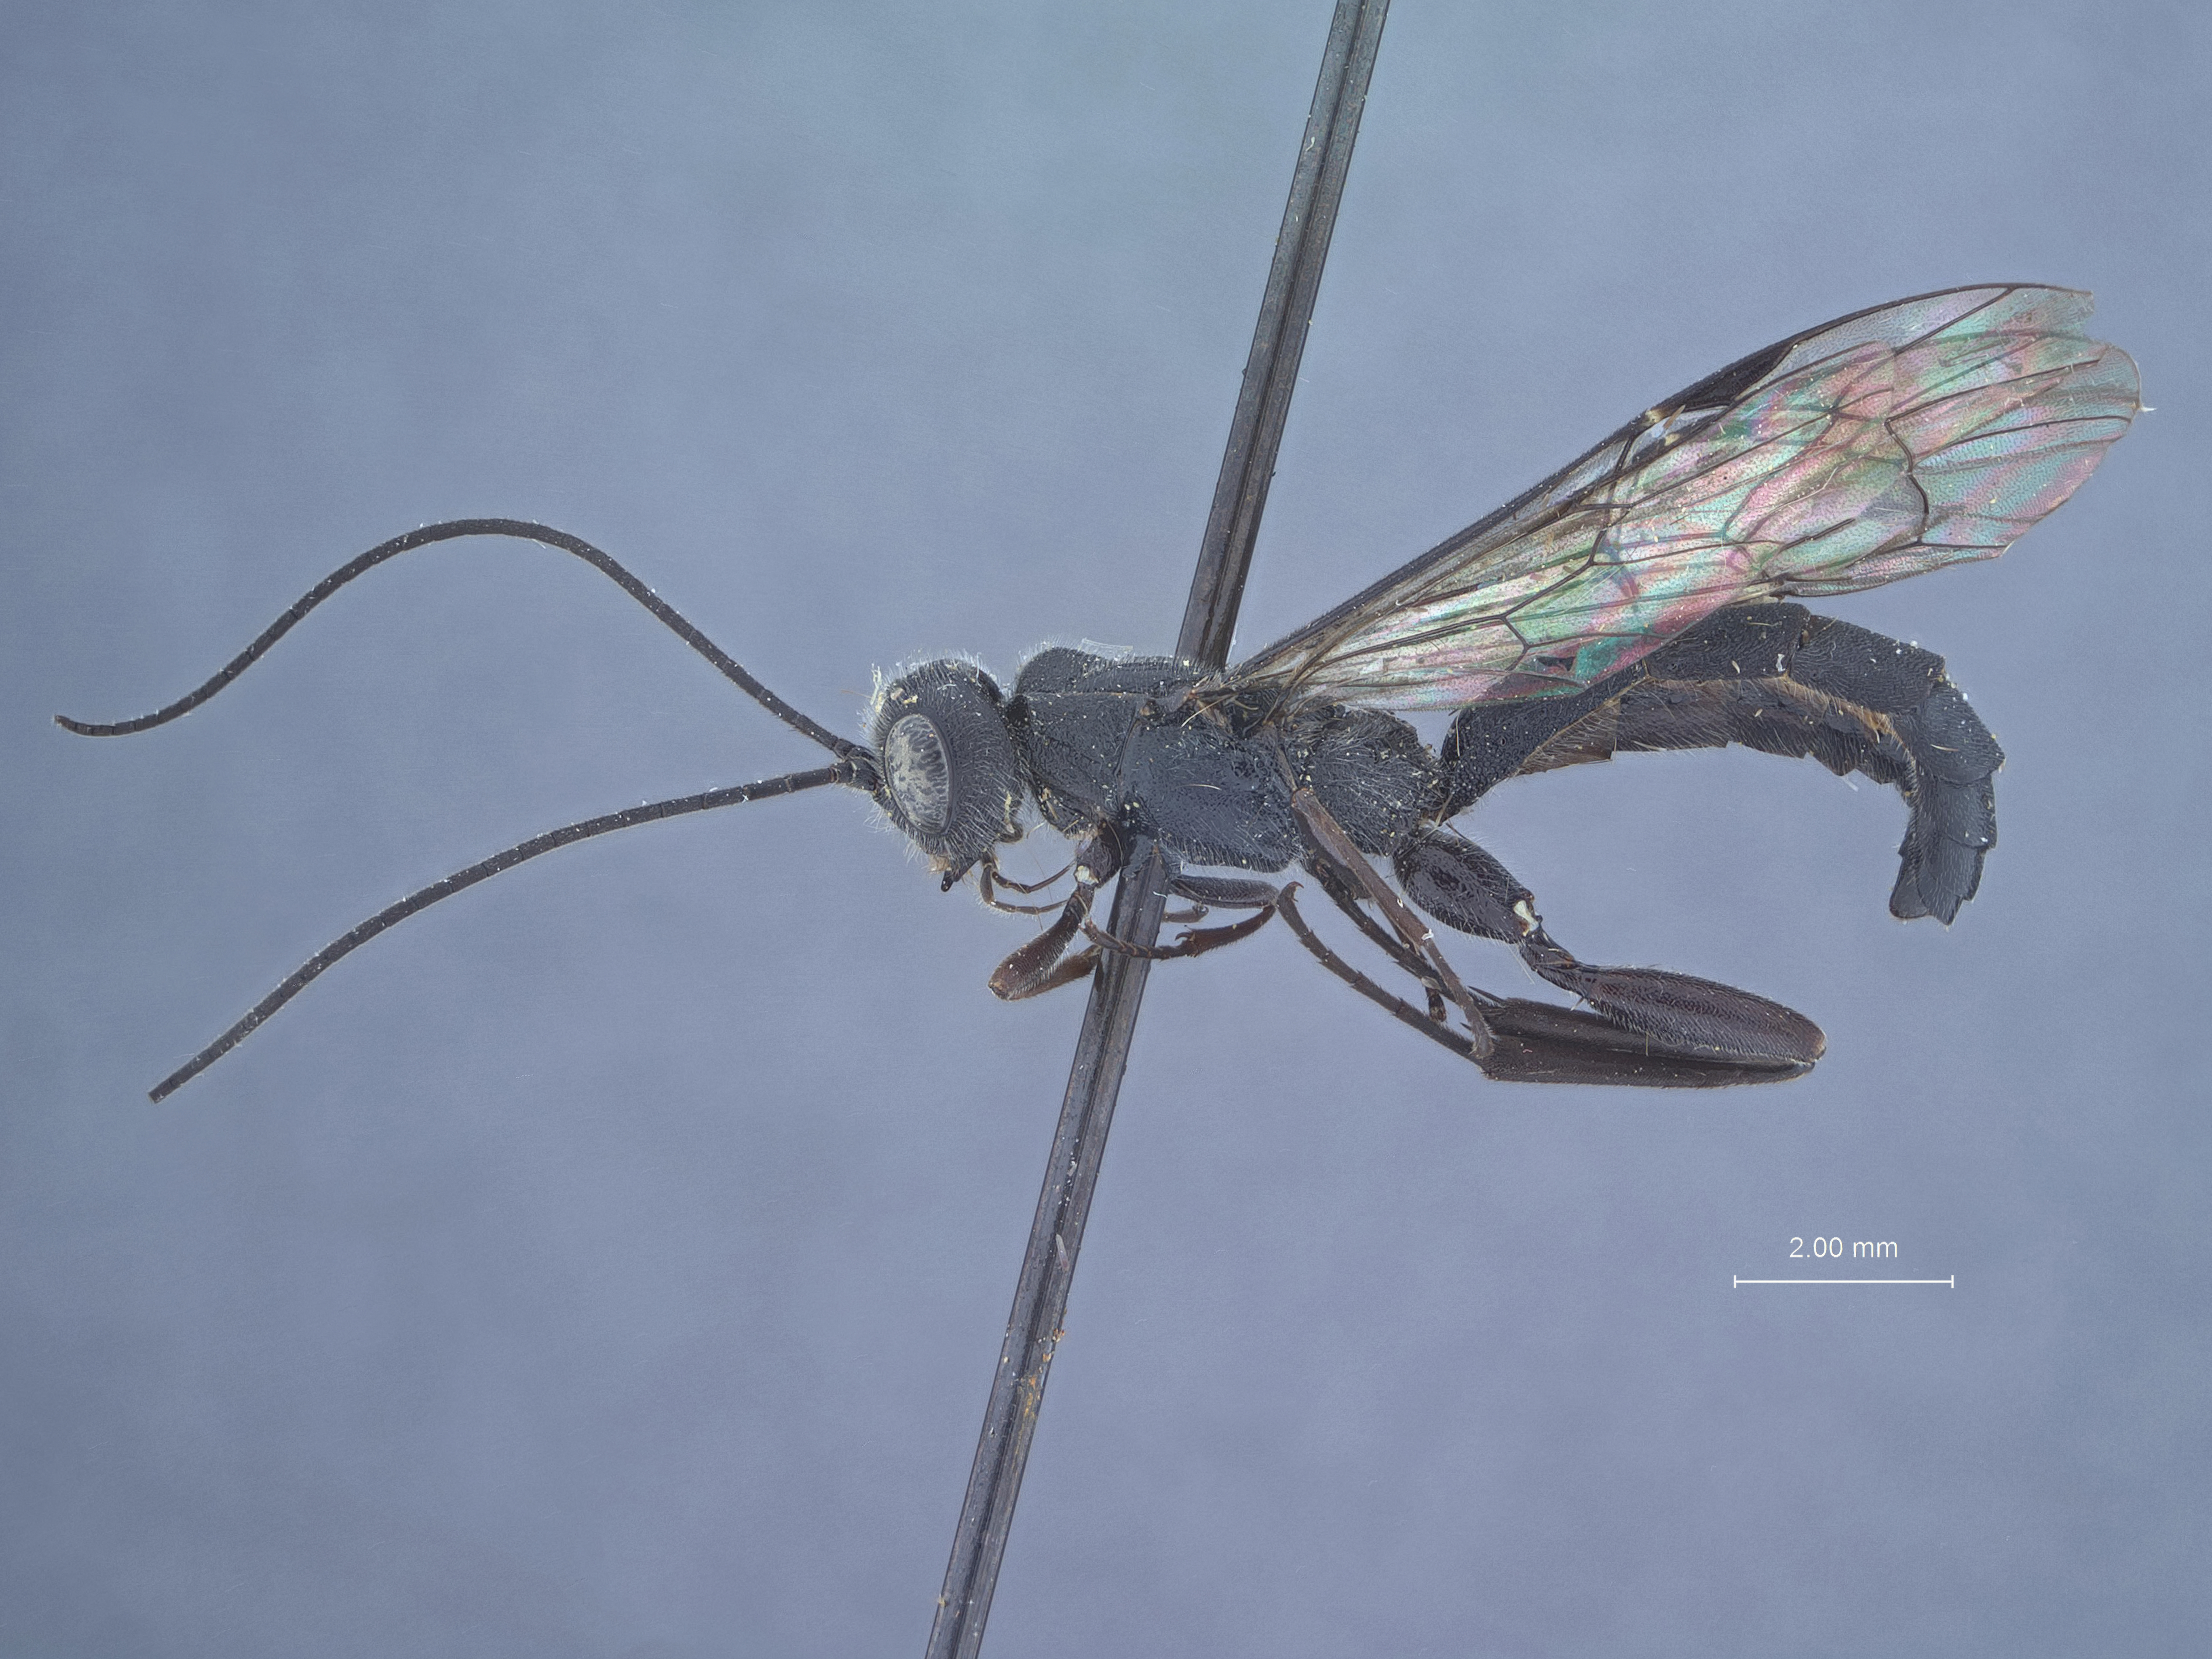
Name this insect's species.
Xorides boharti
